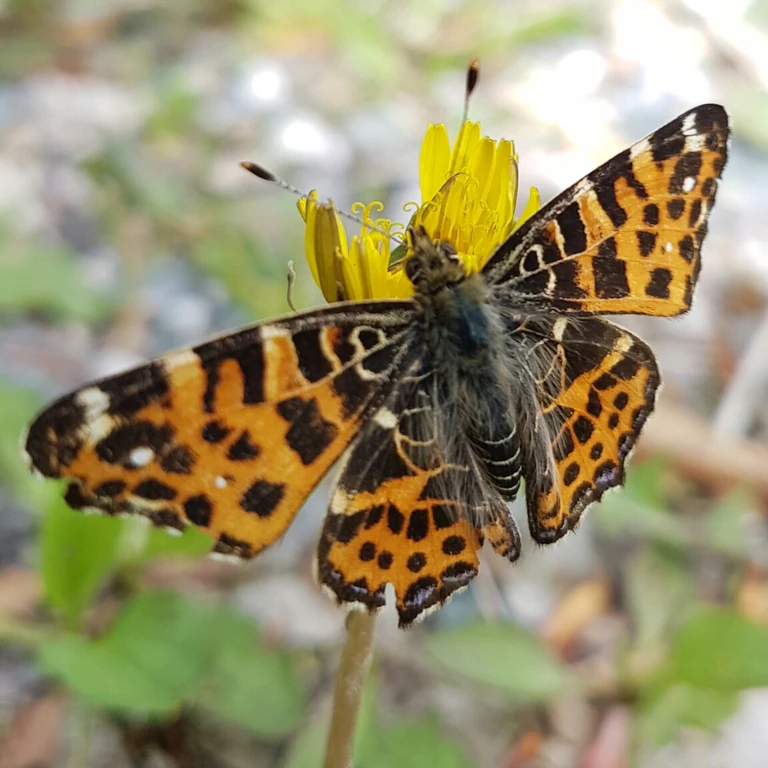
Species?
Araschnia levana
